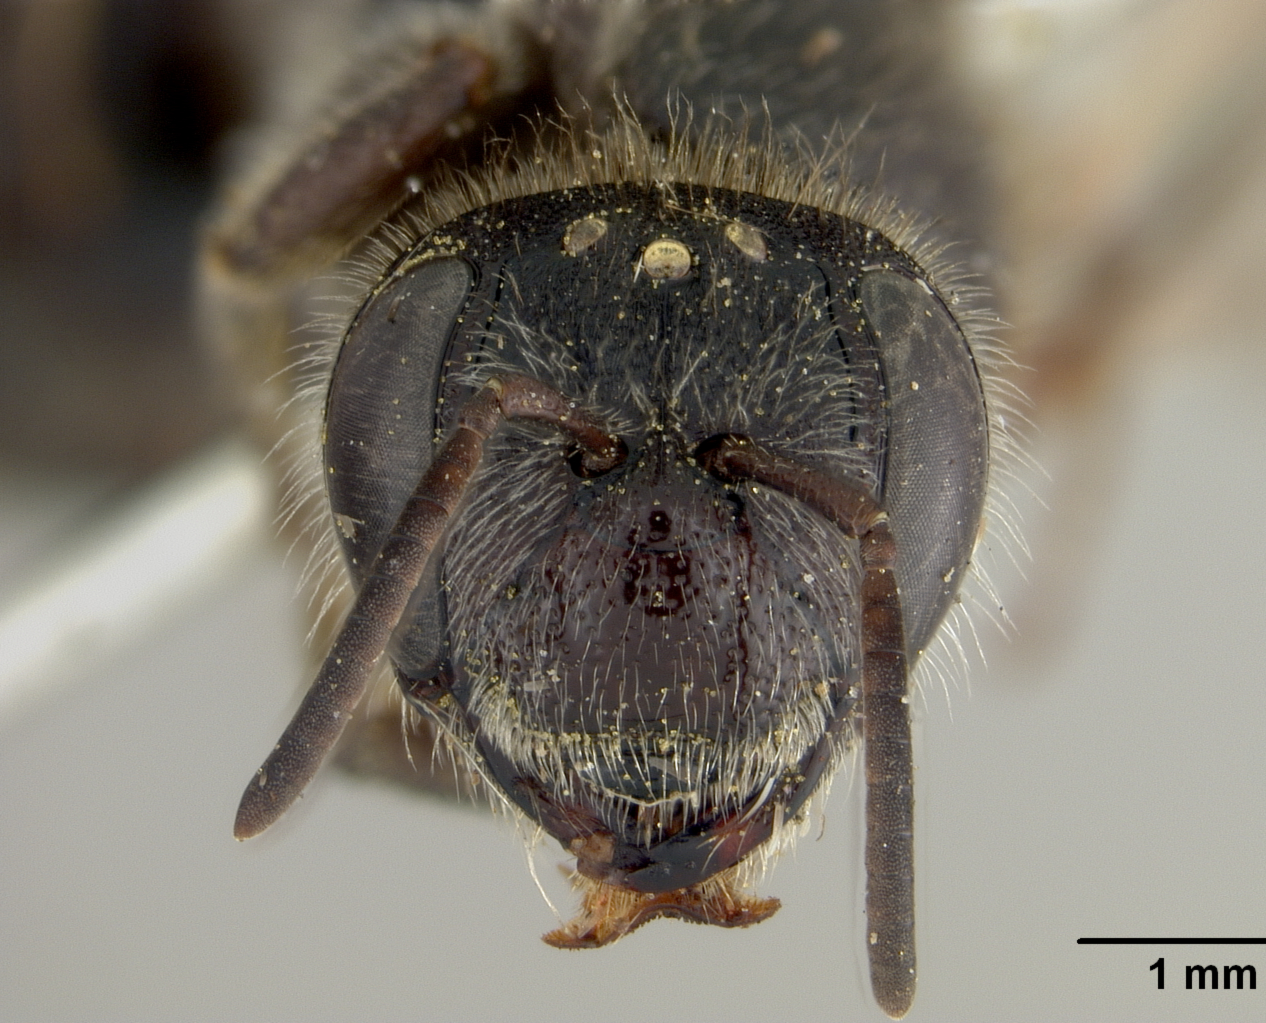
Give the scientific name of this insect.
Euryglossa nigrocaerulea
